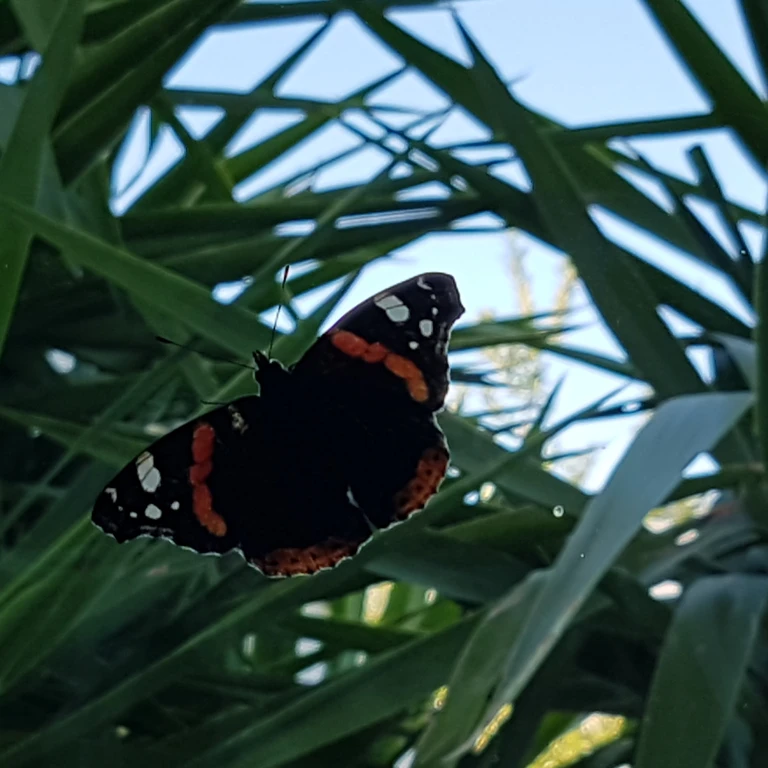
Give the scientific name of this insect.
Vanessa atalanta
